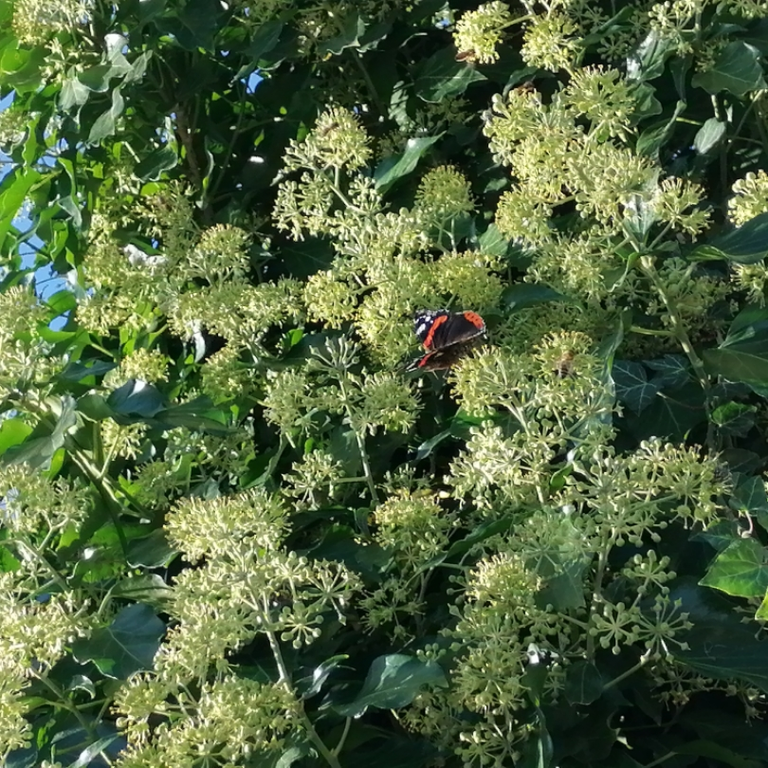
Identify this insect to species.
Vanessa atalanta
